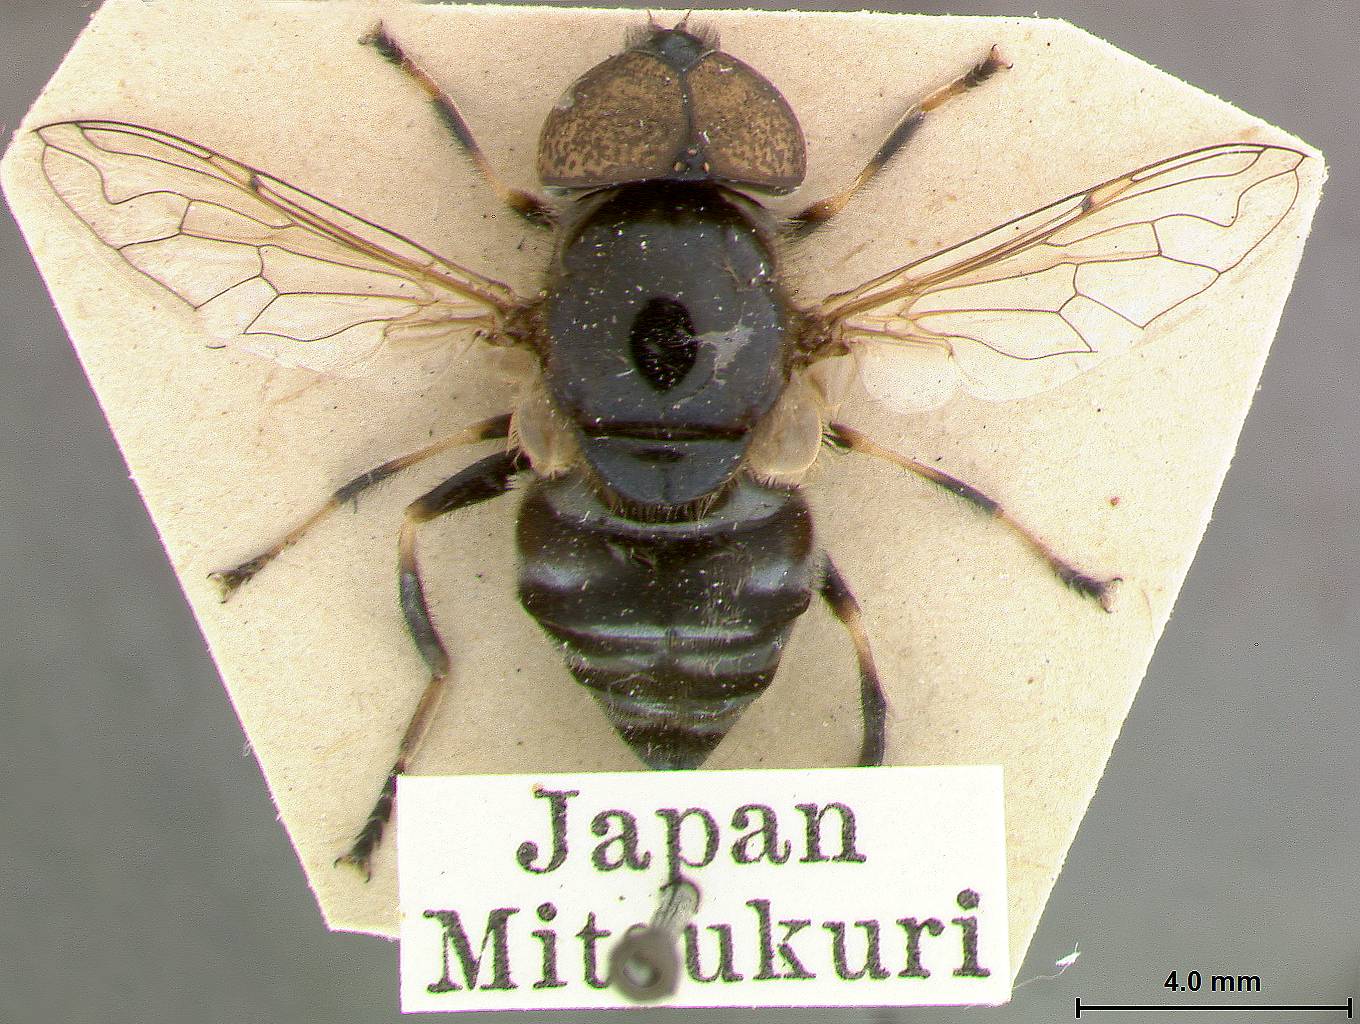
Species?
Eristalis ocularius
